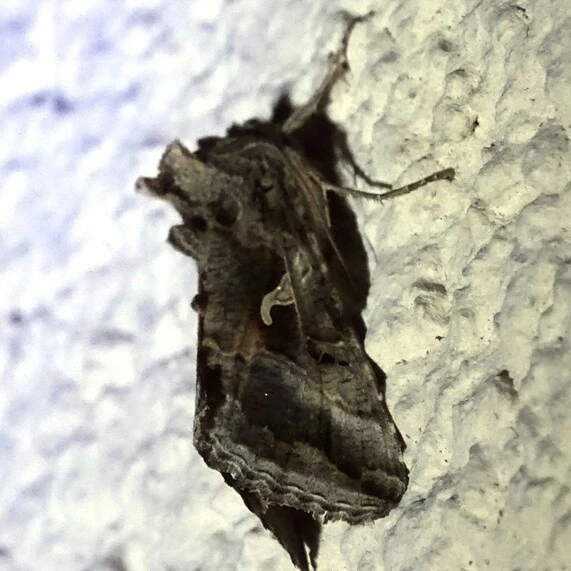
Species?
Autographa gamma
